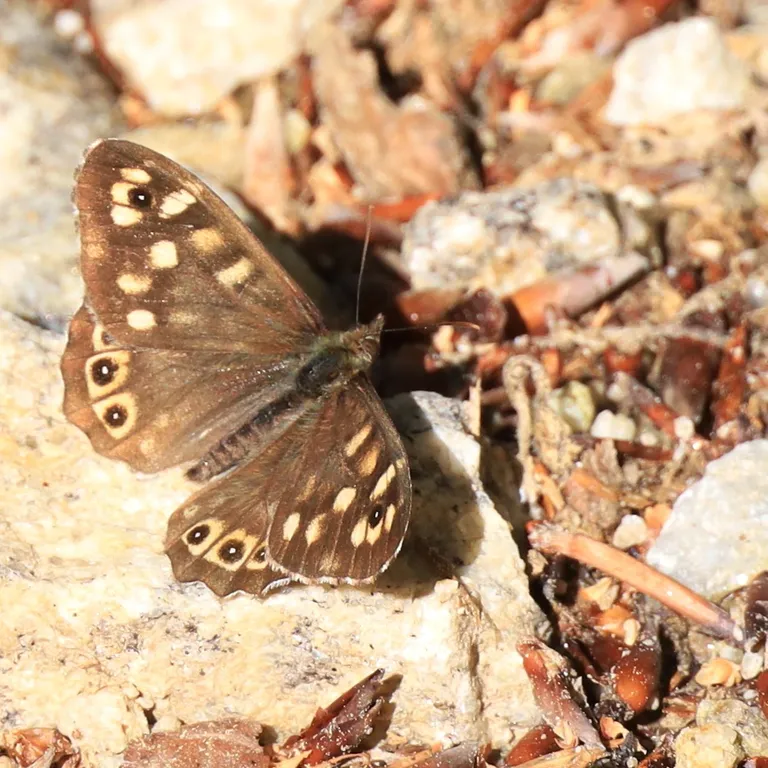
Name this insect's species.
Pararge aegeria
